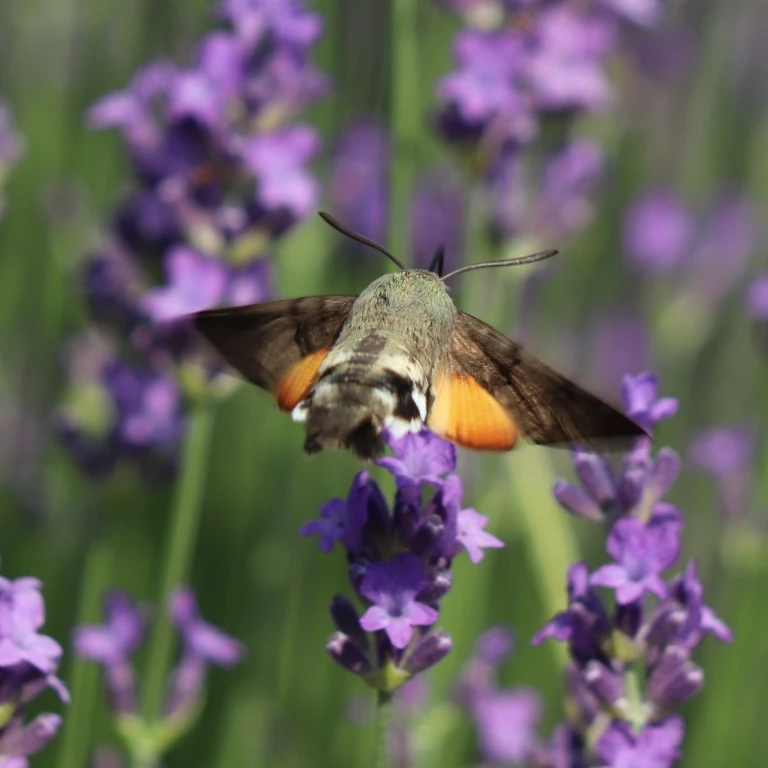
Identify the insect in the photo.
Macroglossum stellatarum
